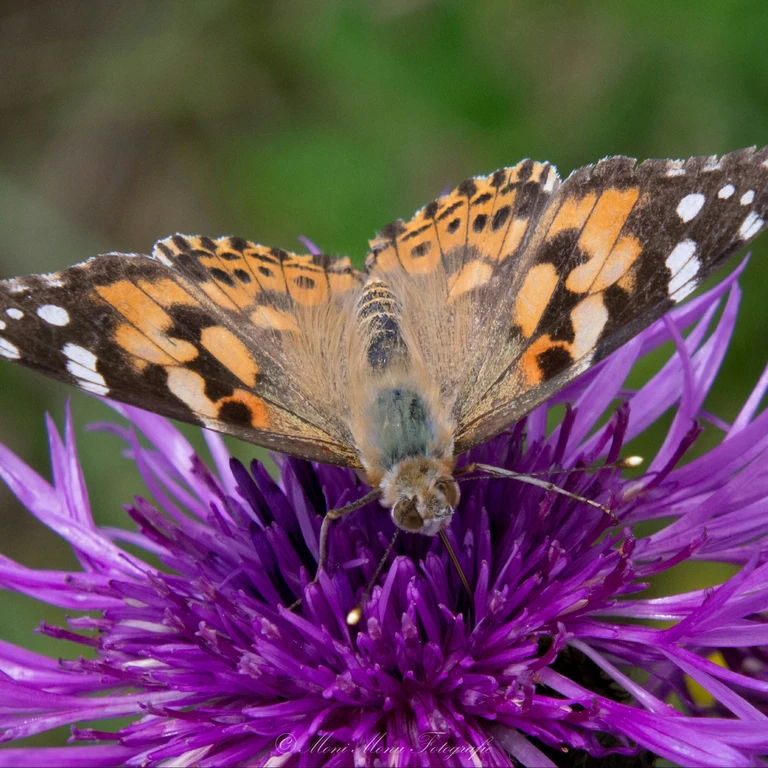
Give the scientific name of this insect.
Vanessa cardui
